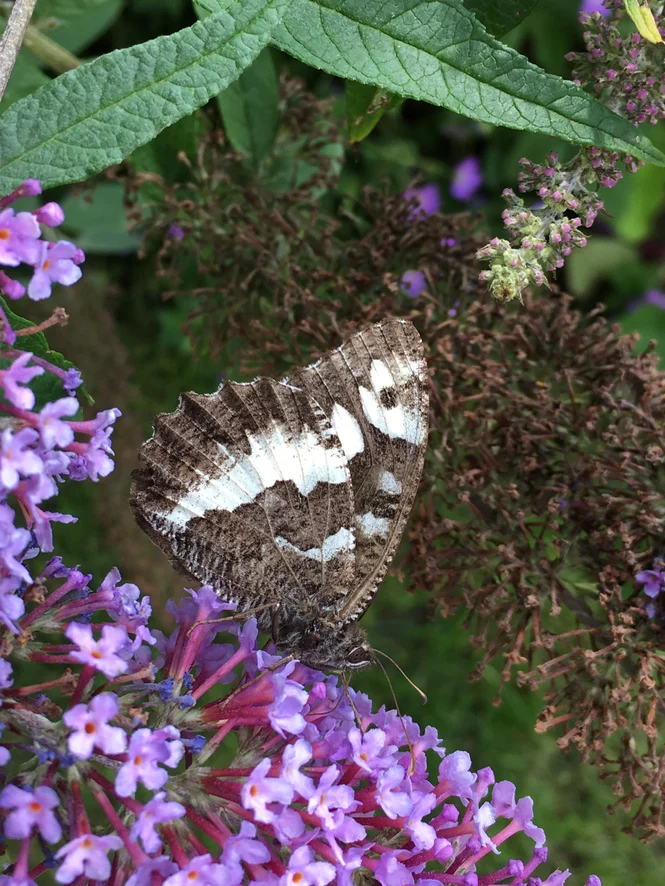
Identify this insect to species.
Brintesia circe
